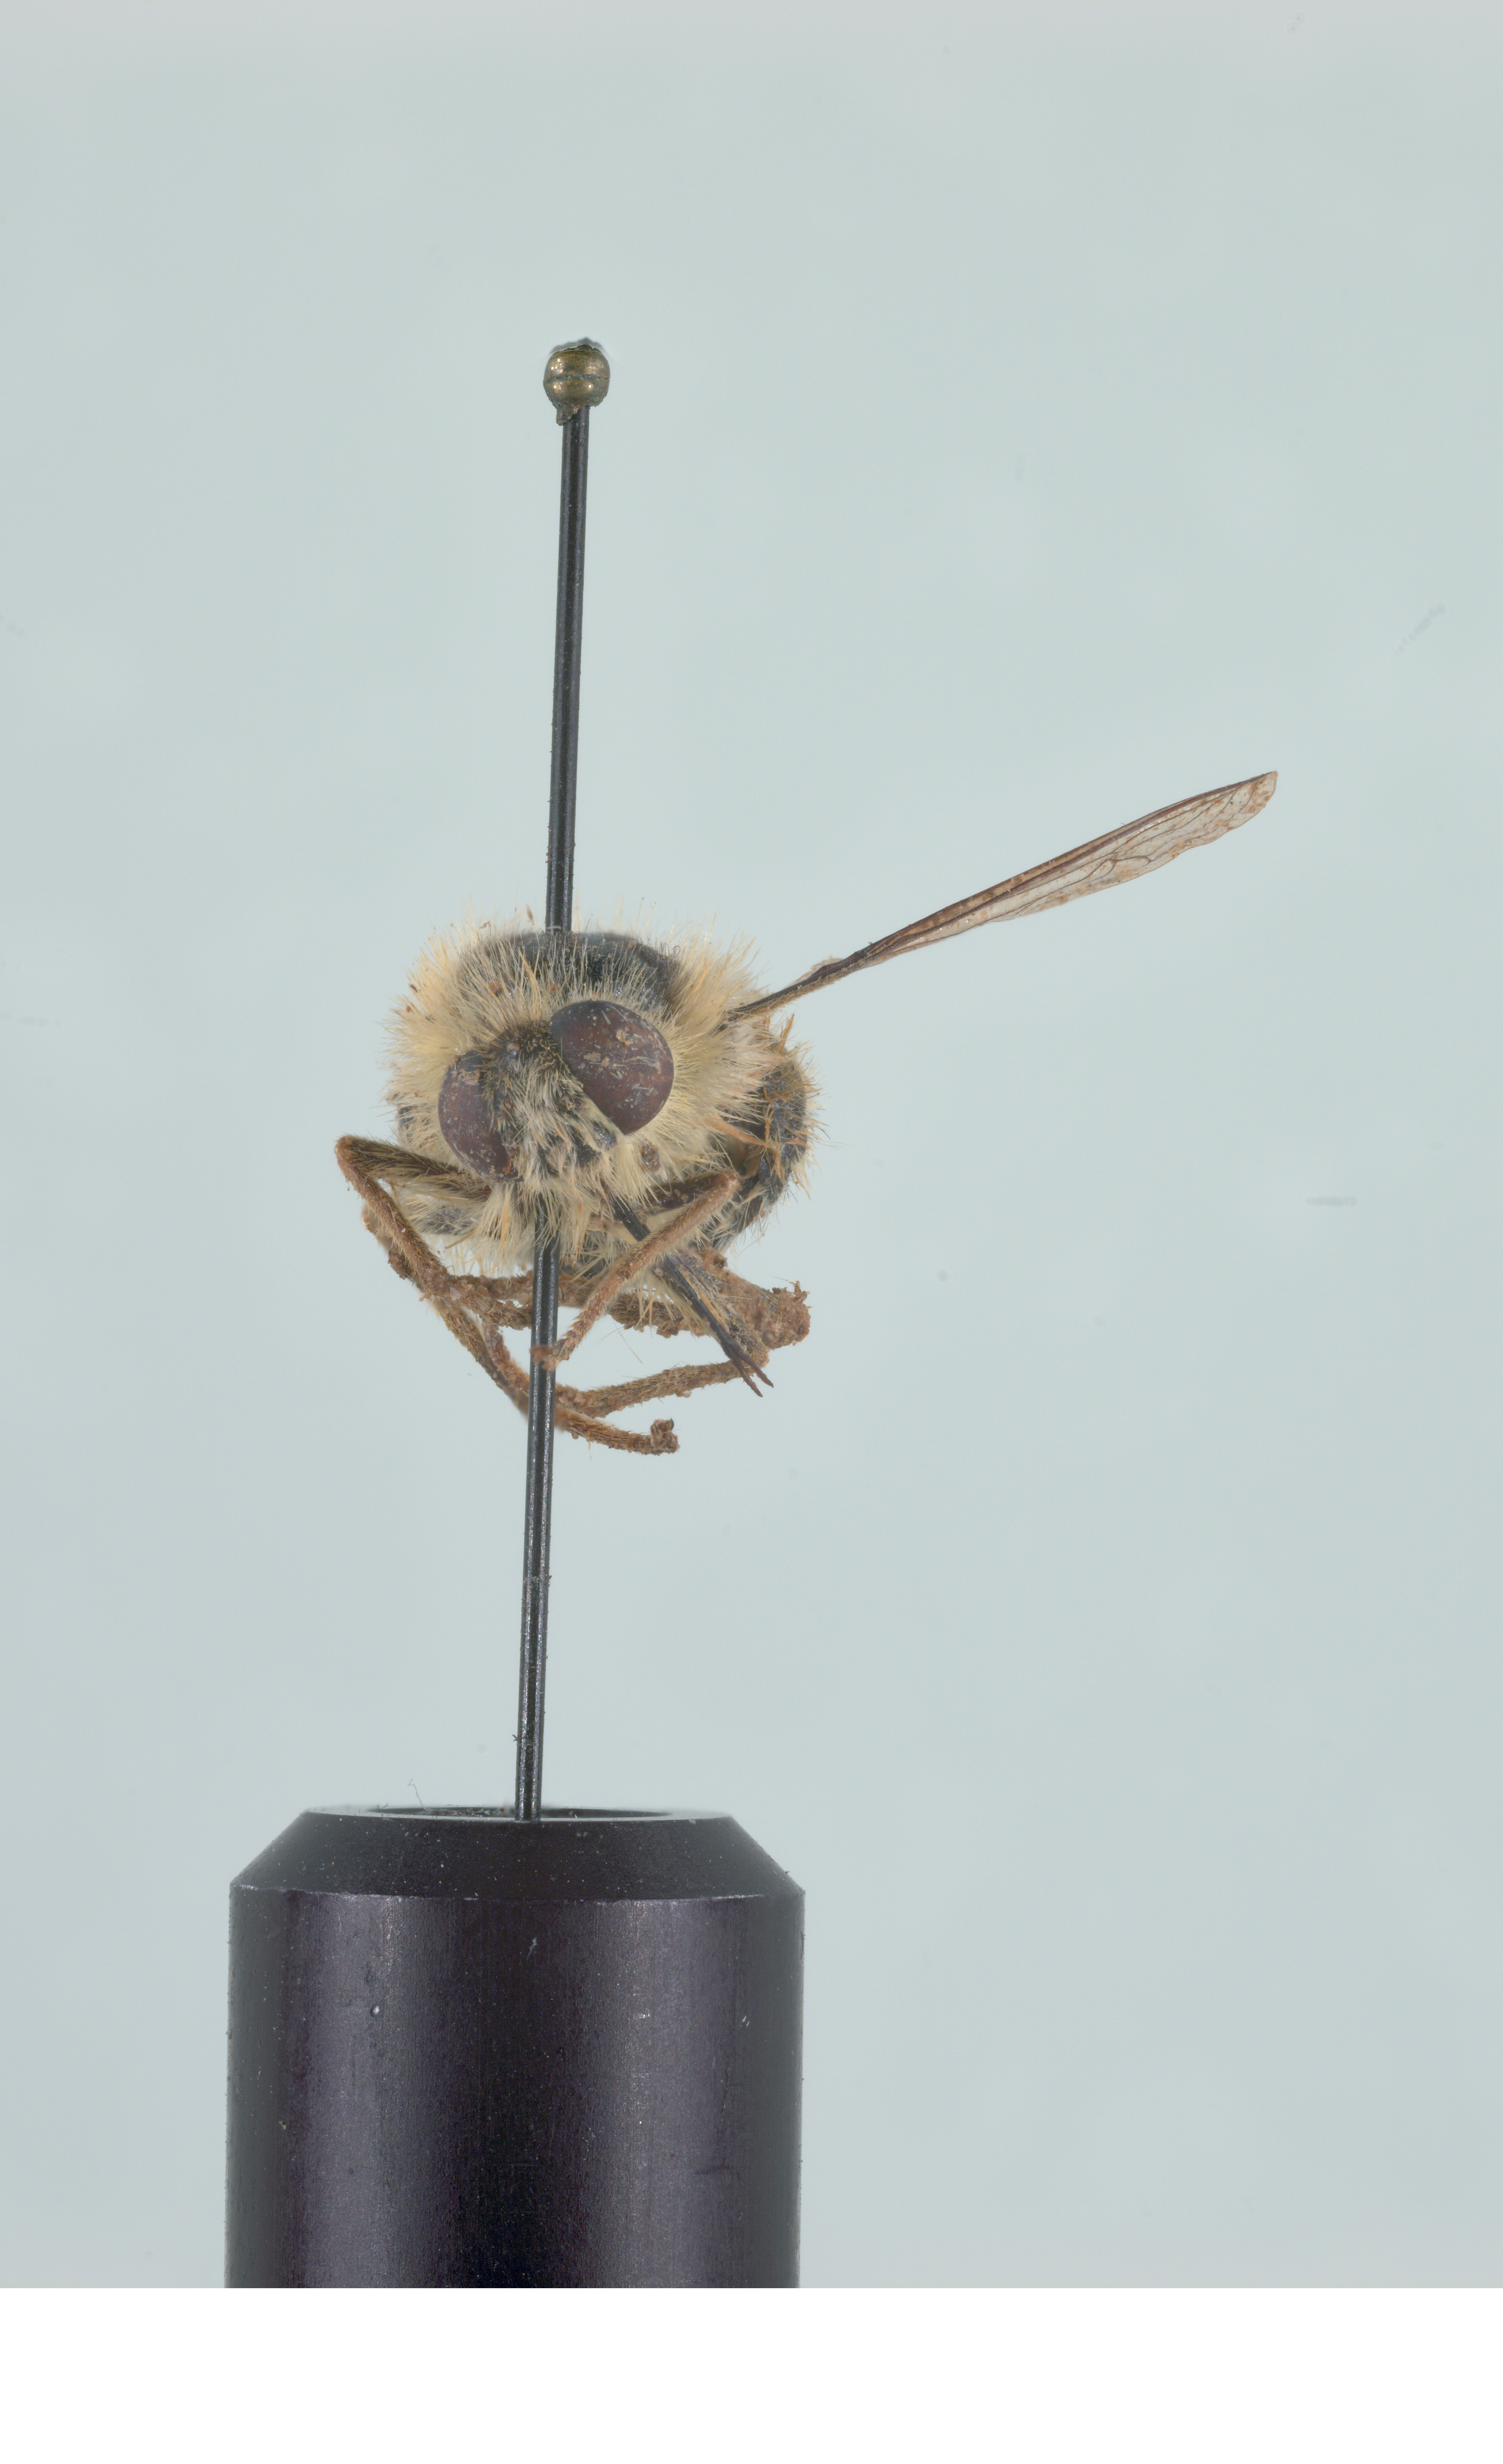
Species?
Fallenia fasciata
